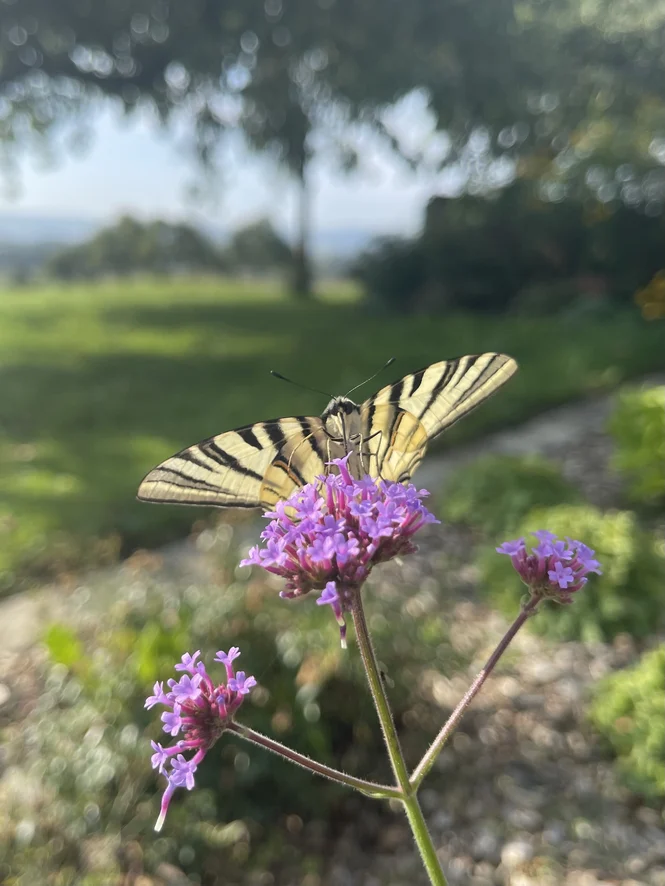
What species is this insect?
Iphiclides podalirius
